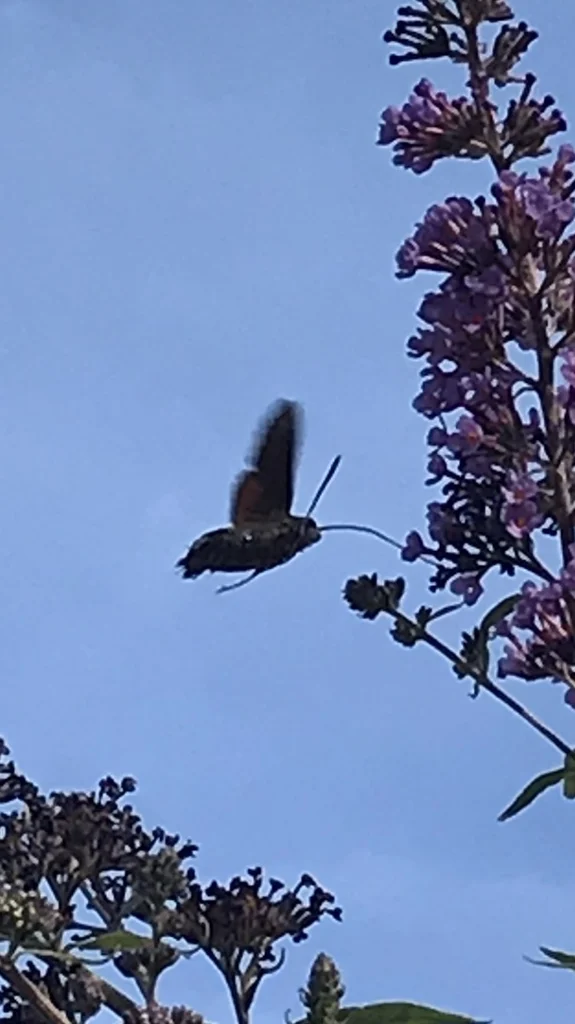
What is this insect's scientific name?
Macroglossum stellatarum
